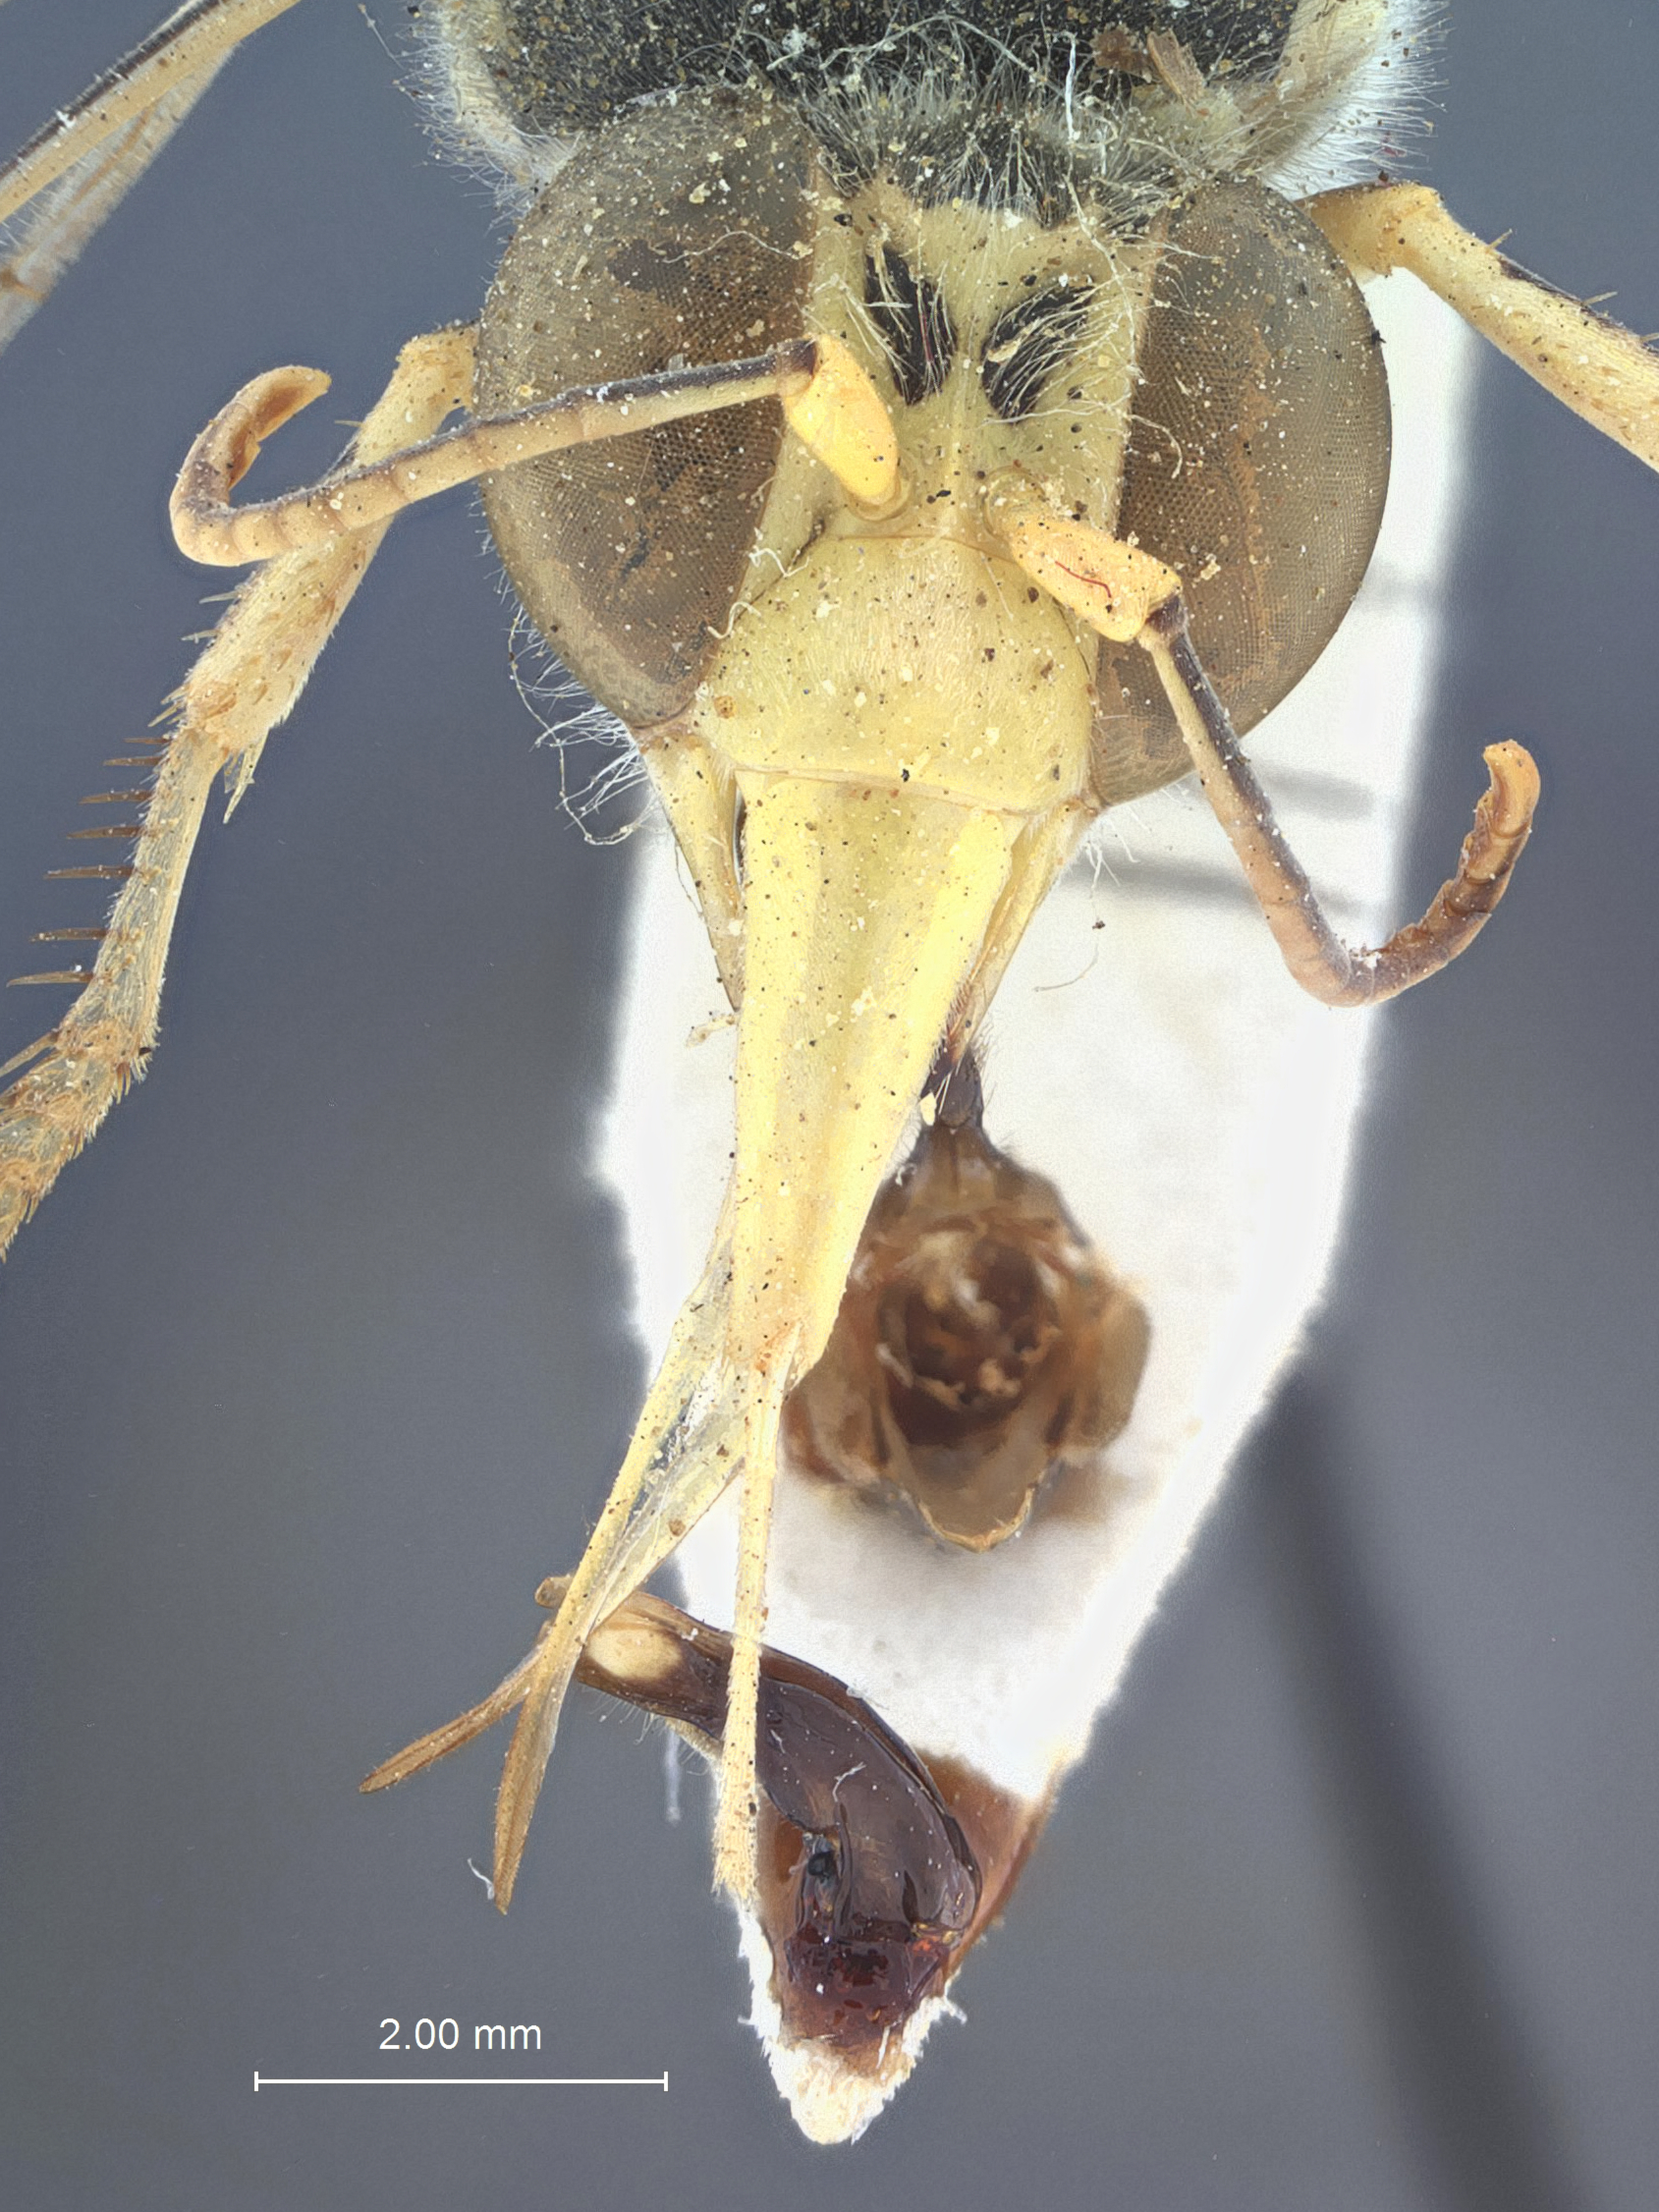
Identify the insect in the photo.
Bembix alfierii
